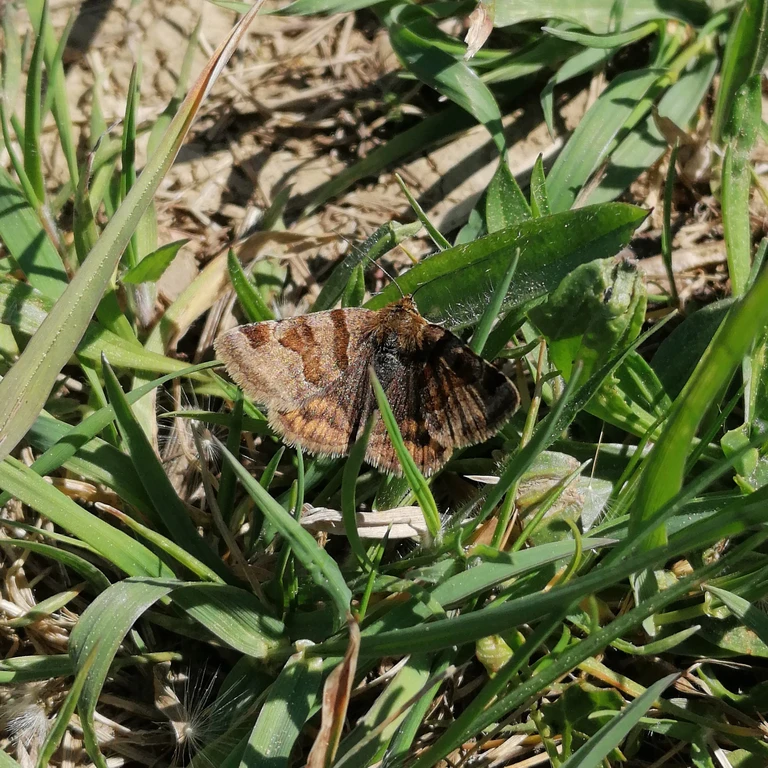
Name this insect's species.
Euclidia glyphica
